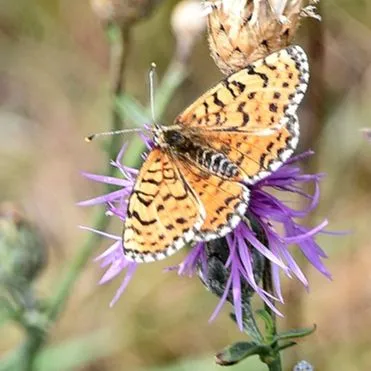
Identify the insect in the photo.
Melitaea didyma
